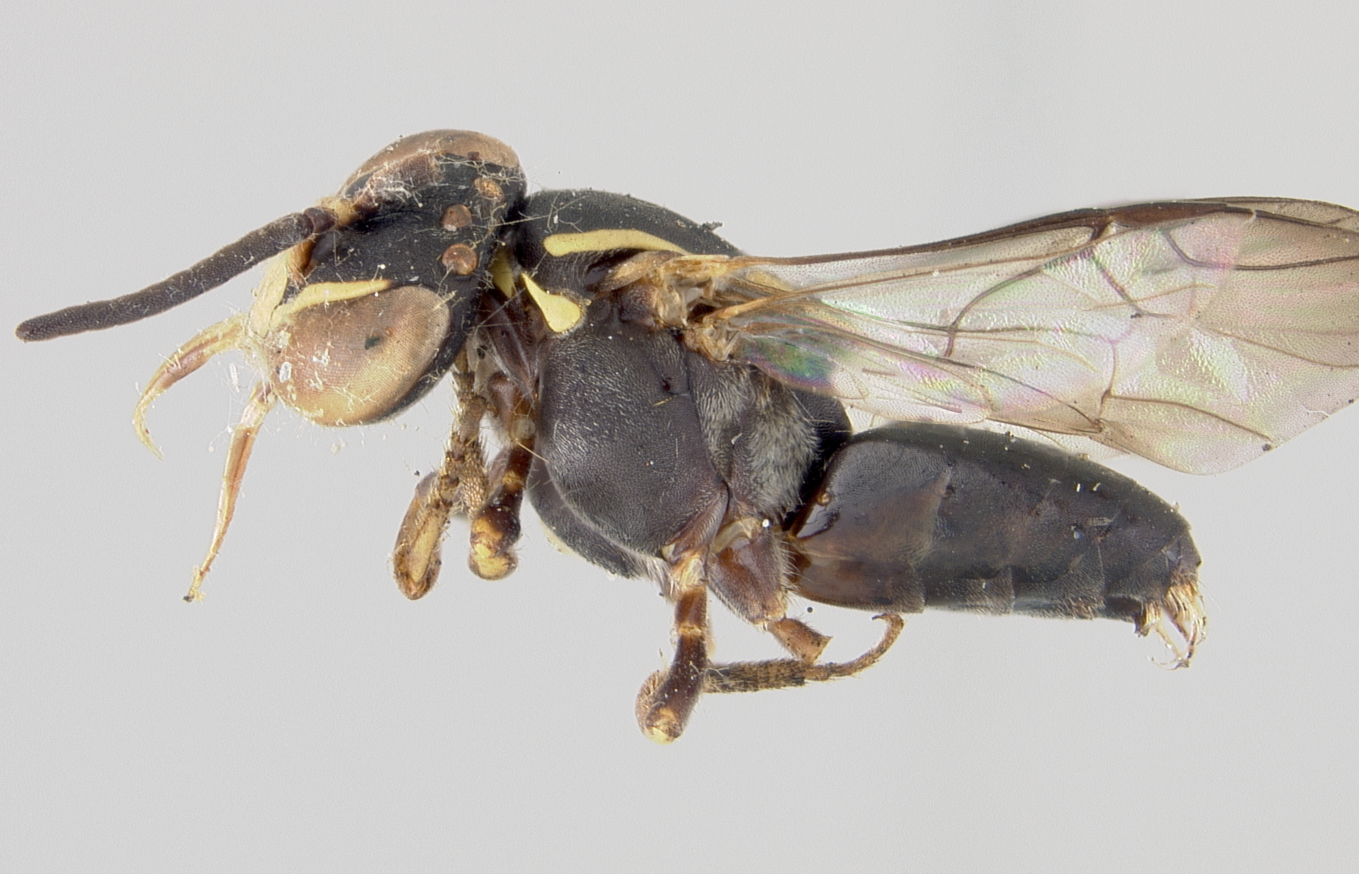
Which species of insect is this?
Trigona opaca
